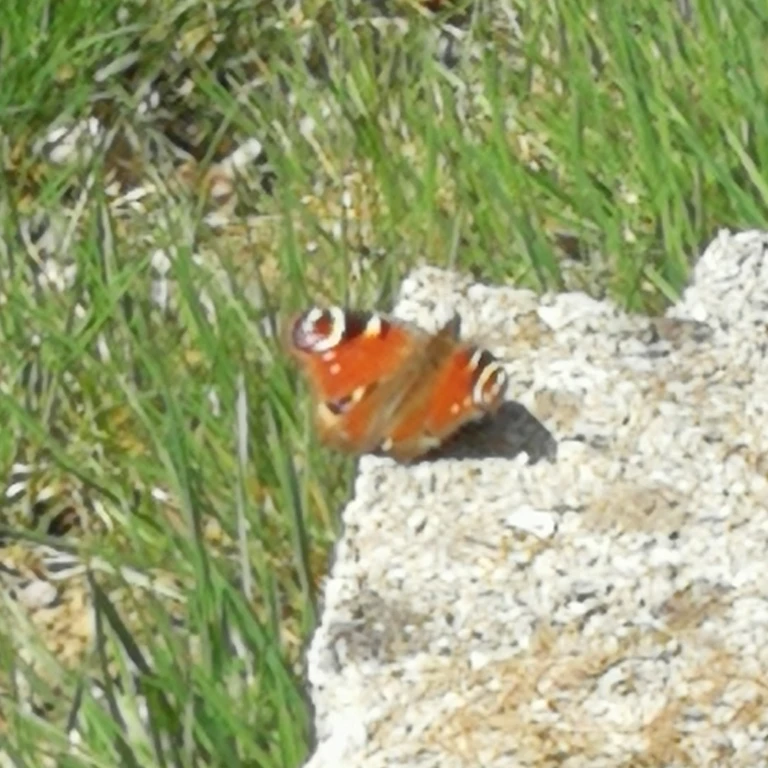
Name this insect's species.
Aglais io
